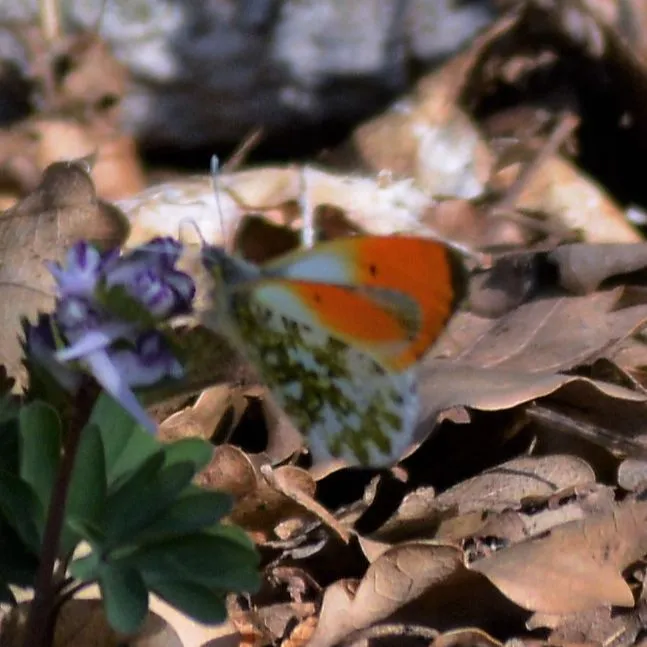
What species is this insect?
Anthocharis cardamines
